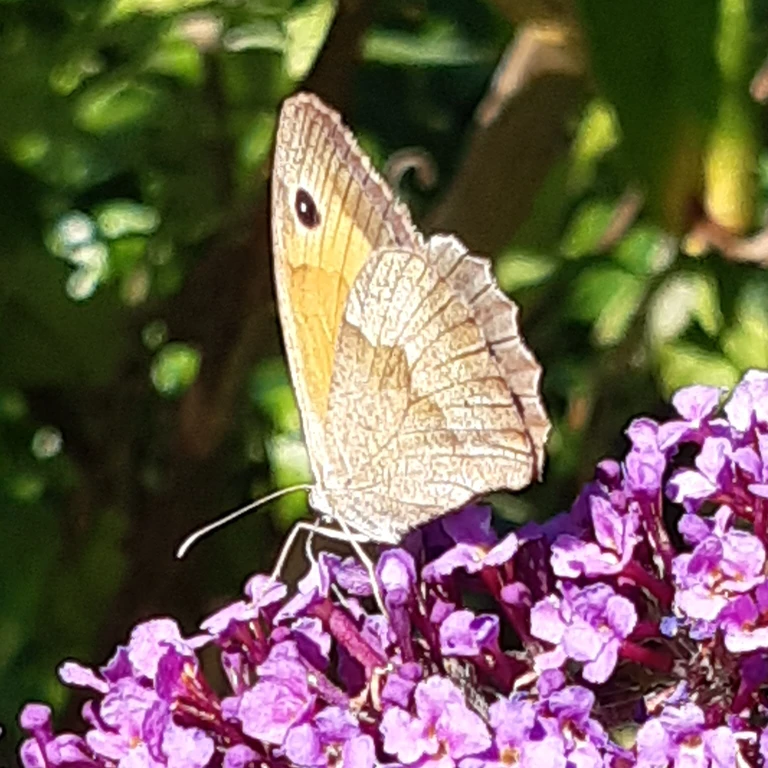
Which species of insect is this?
Maniola jurtina
